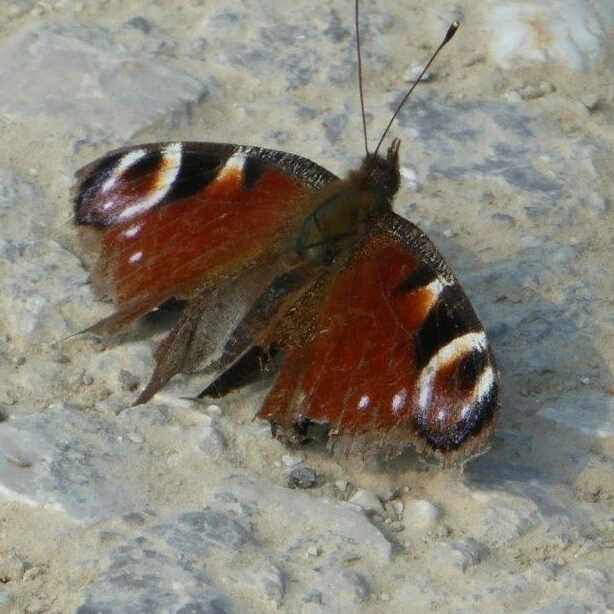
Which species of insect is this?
Aglais io
